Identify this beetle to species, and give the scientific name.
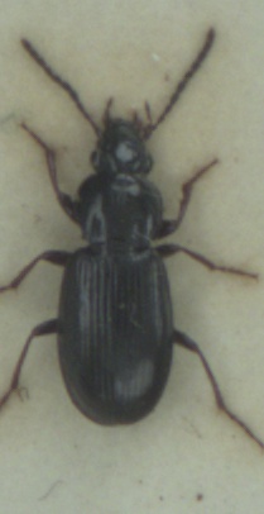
Pterostichus strenuus
